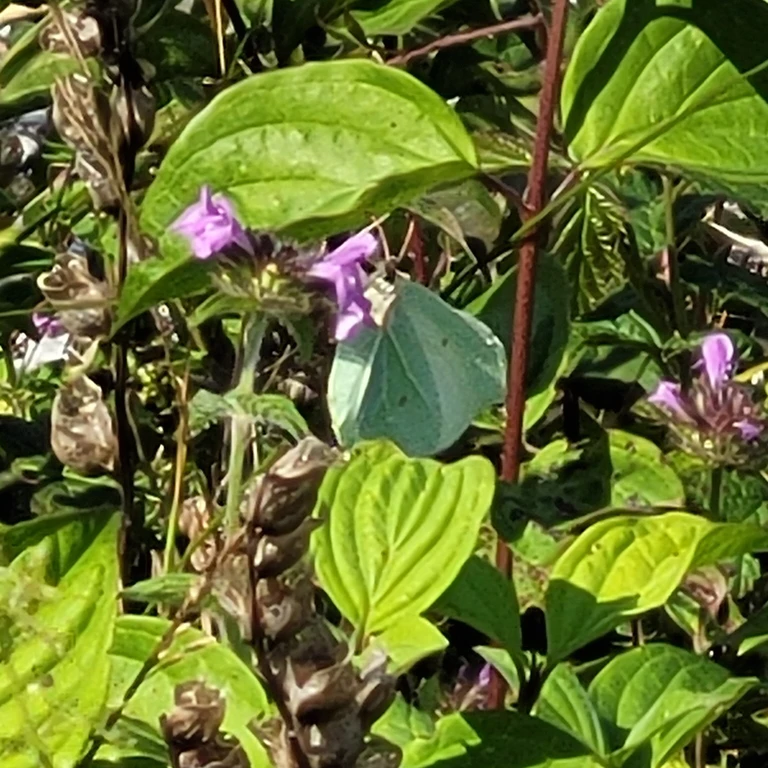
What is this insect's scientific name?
Gonepteryx rhamni
